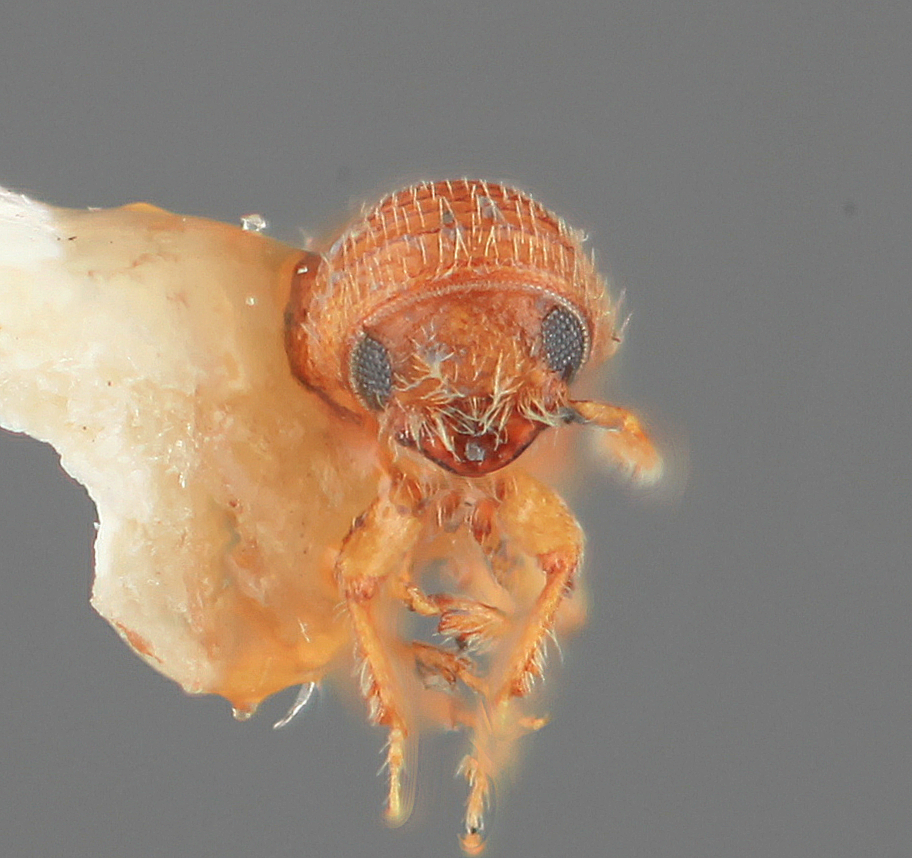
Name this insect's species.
Pityophthorus strictus
